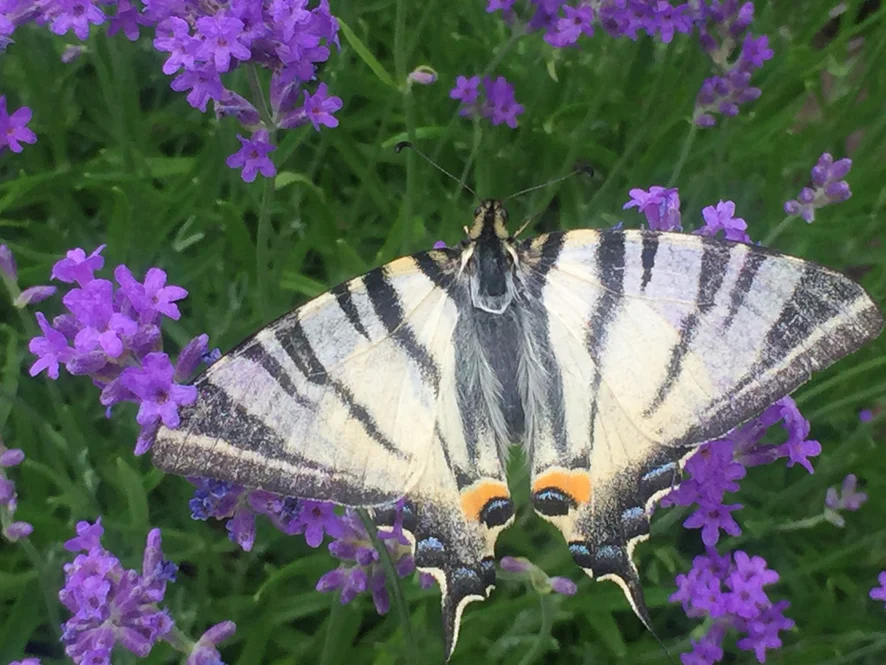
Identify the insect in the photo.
Iphiclides podalirius
